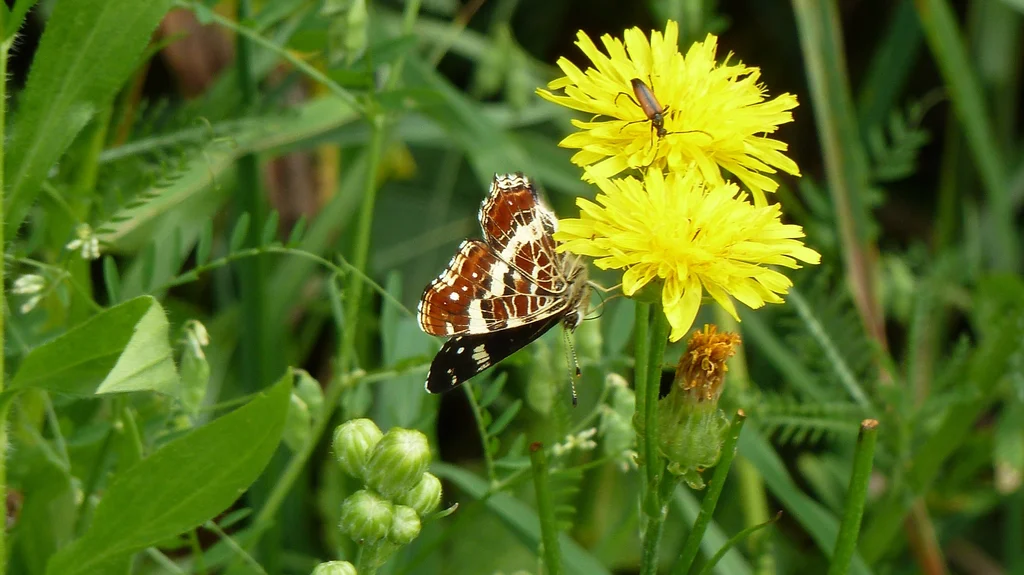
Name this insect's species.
Araschnia levana
